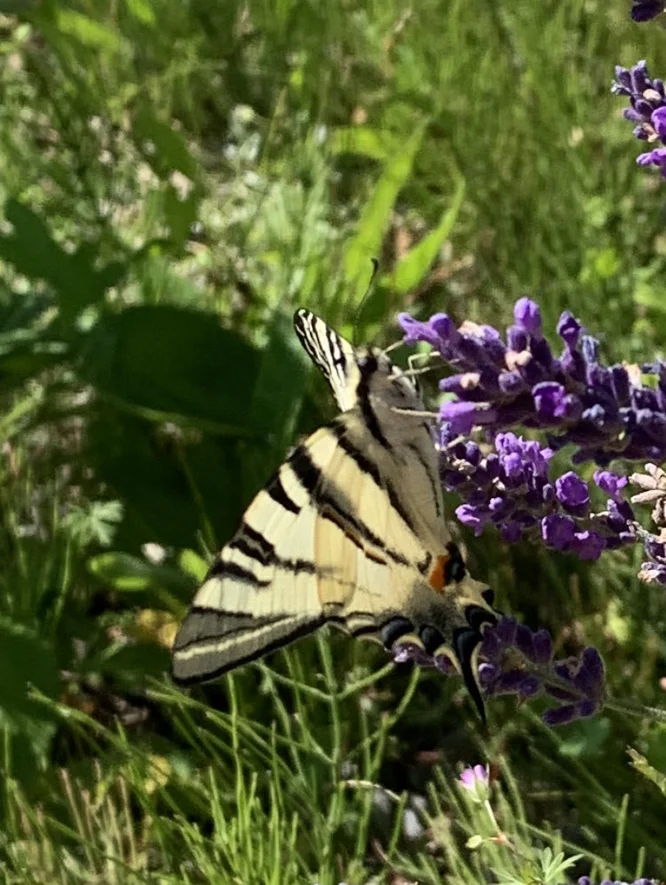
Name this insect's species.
Iphiclides podalirius
